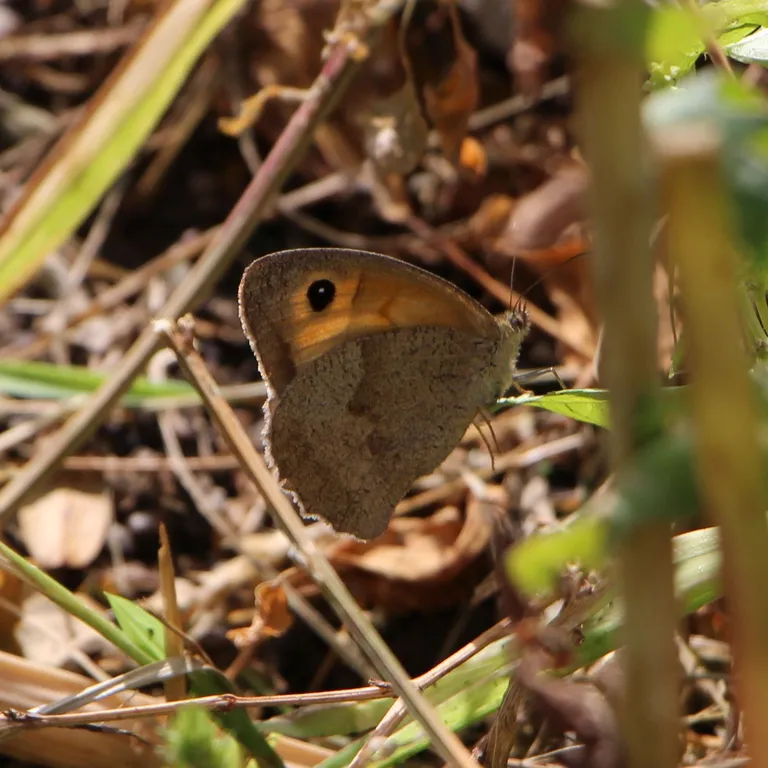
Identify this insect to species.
Maniola jurtina
